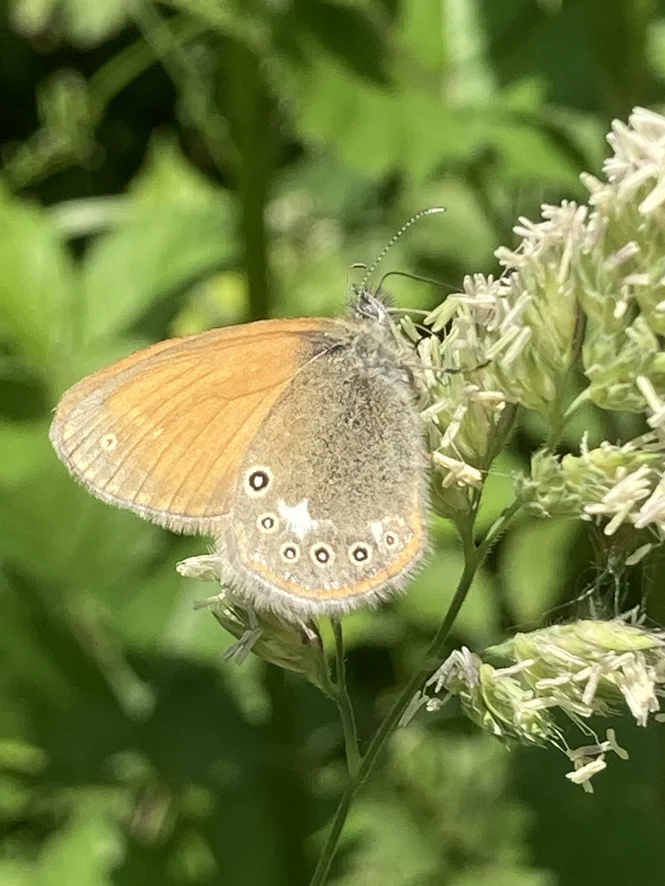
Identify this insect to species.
Coenonympha glycerion (also Coenonympha iphis)
